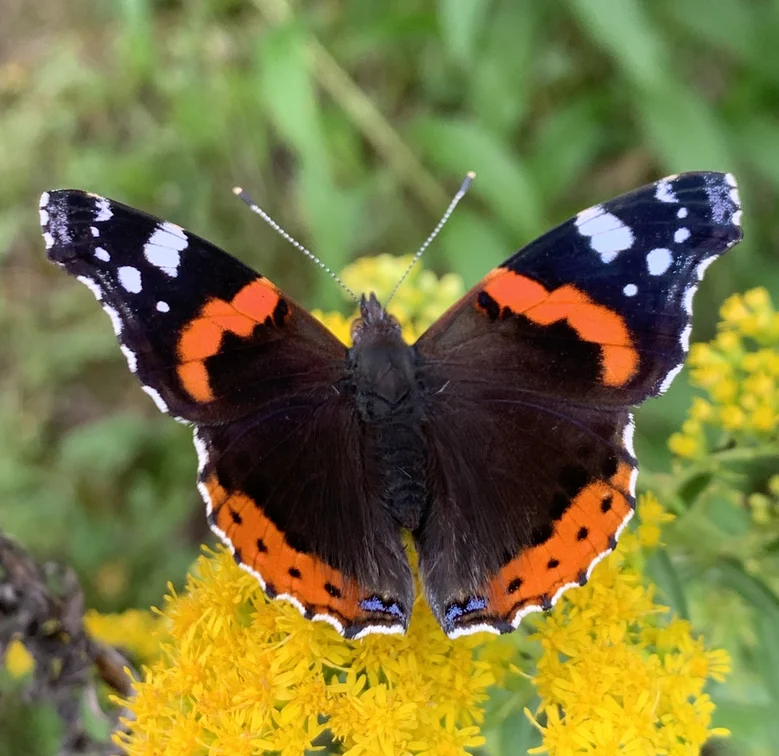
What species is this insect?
Vanessa atalanta
